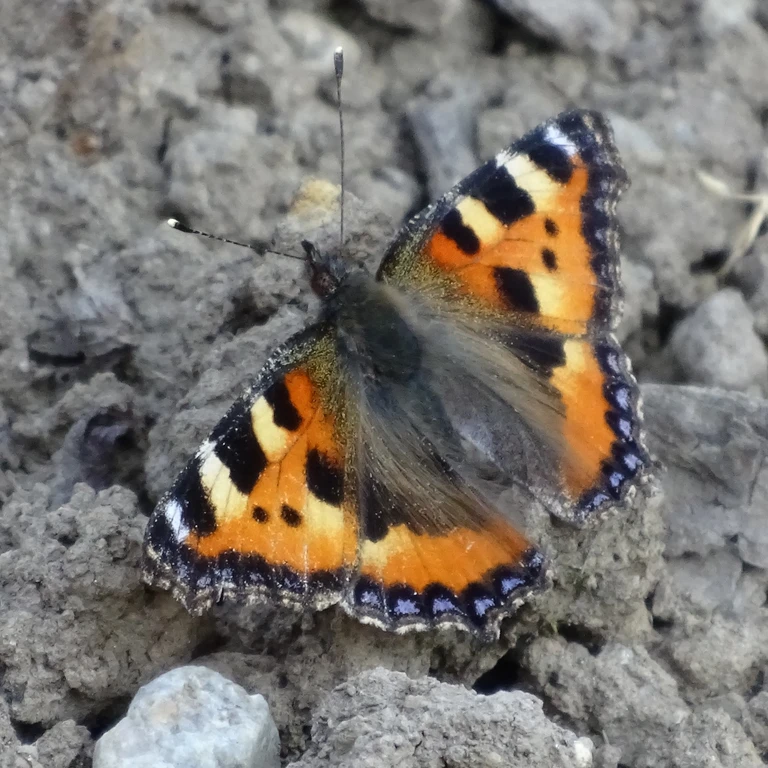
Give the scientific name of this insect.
Aglais urticae
